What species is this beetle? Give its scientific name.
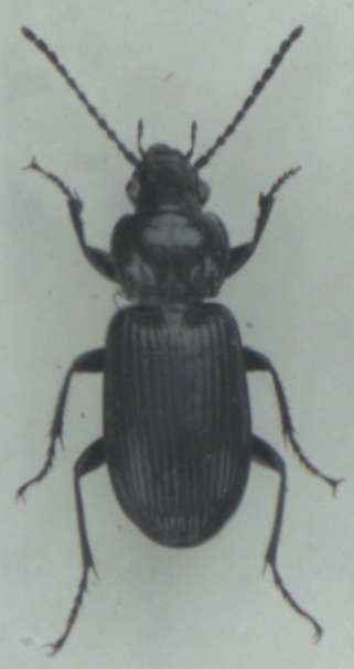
Pterostichus nigrita
